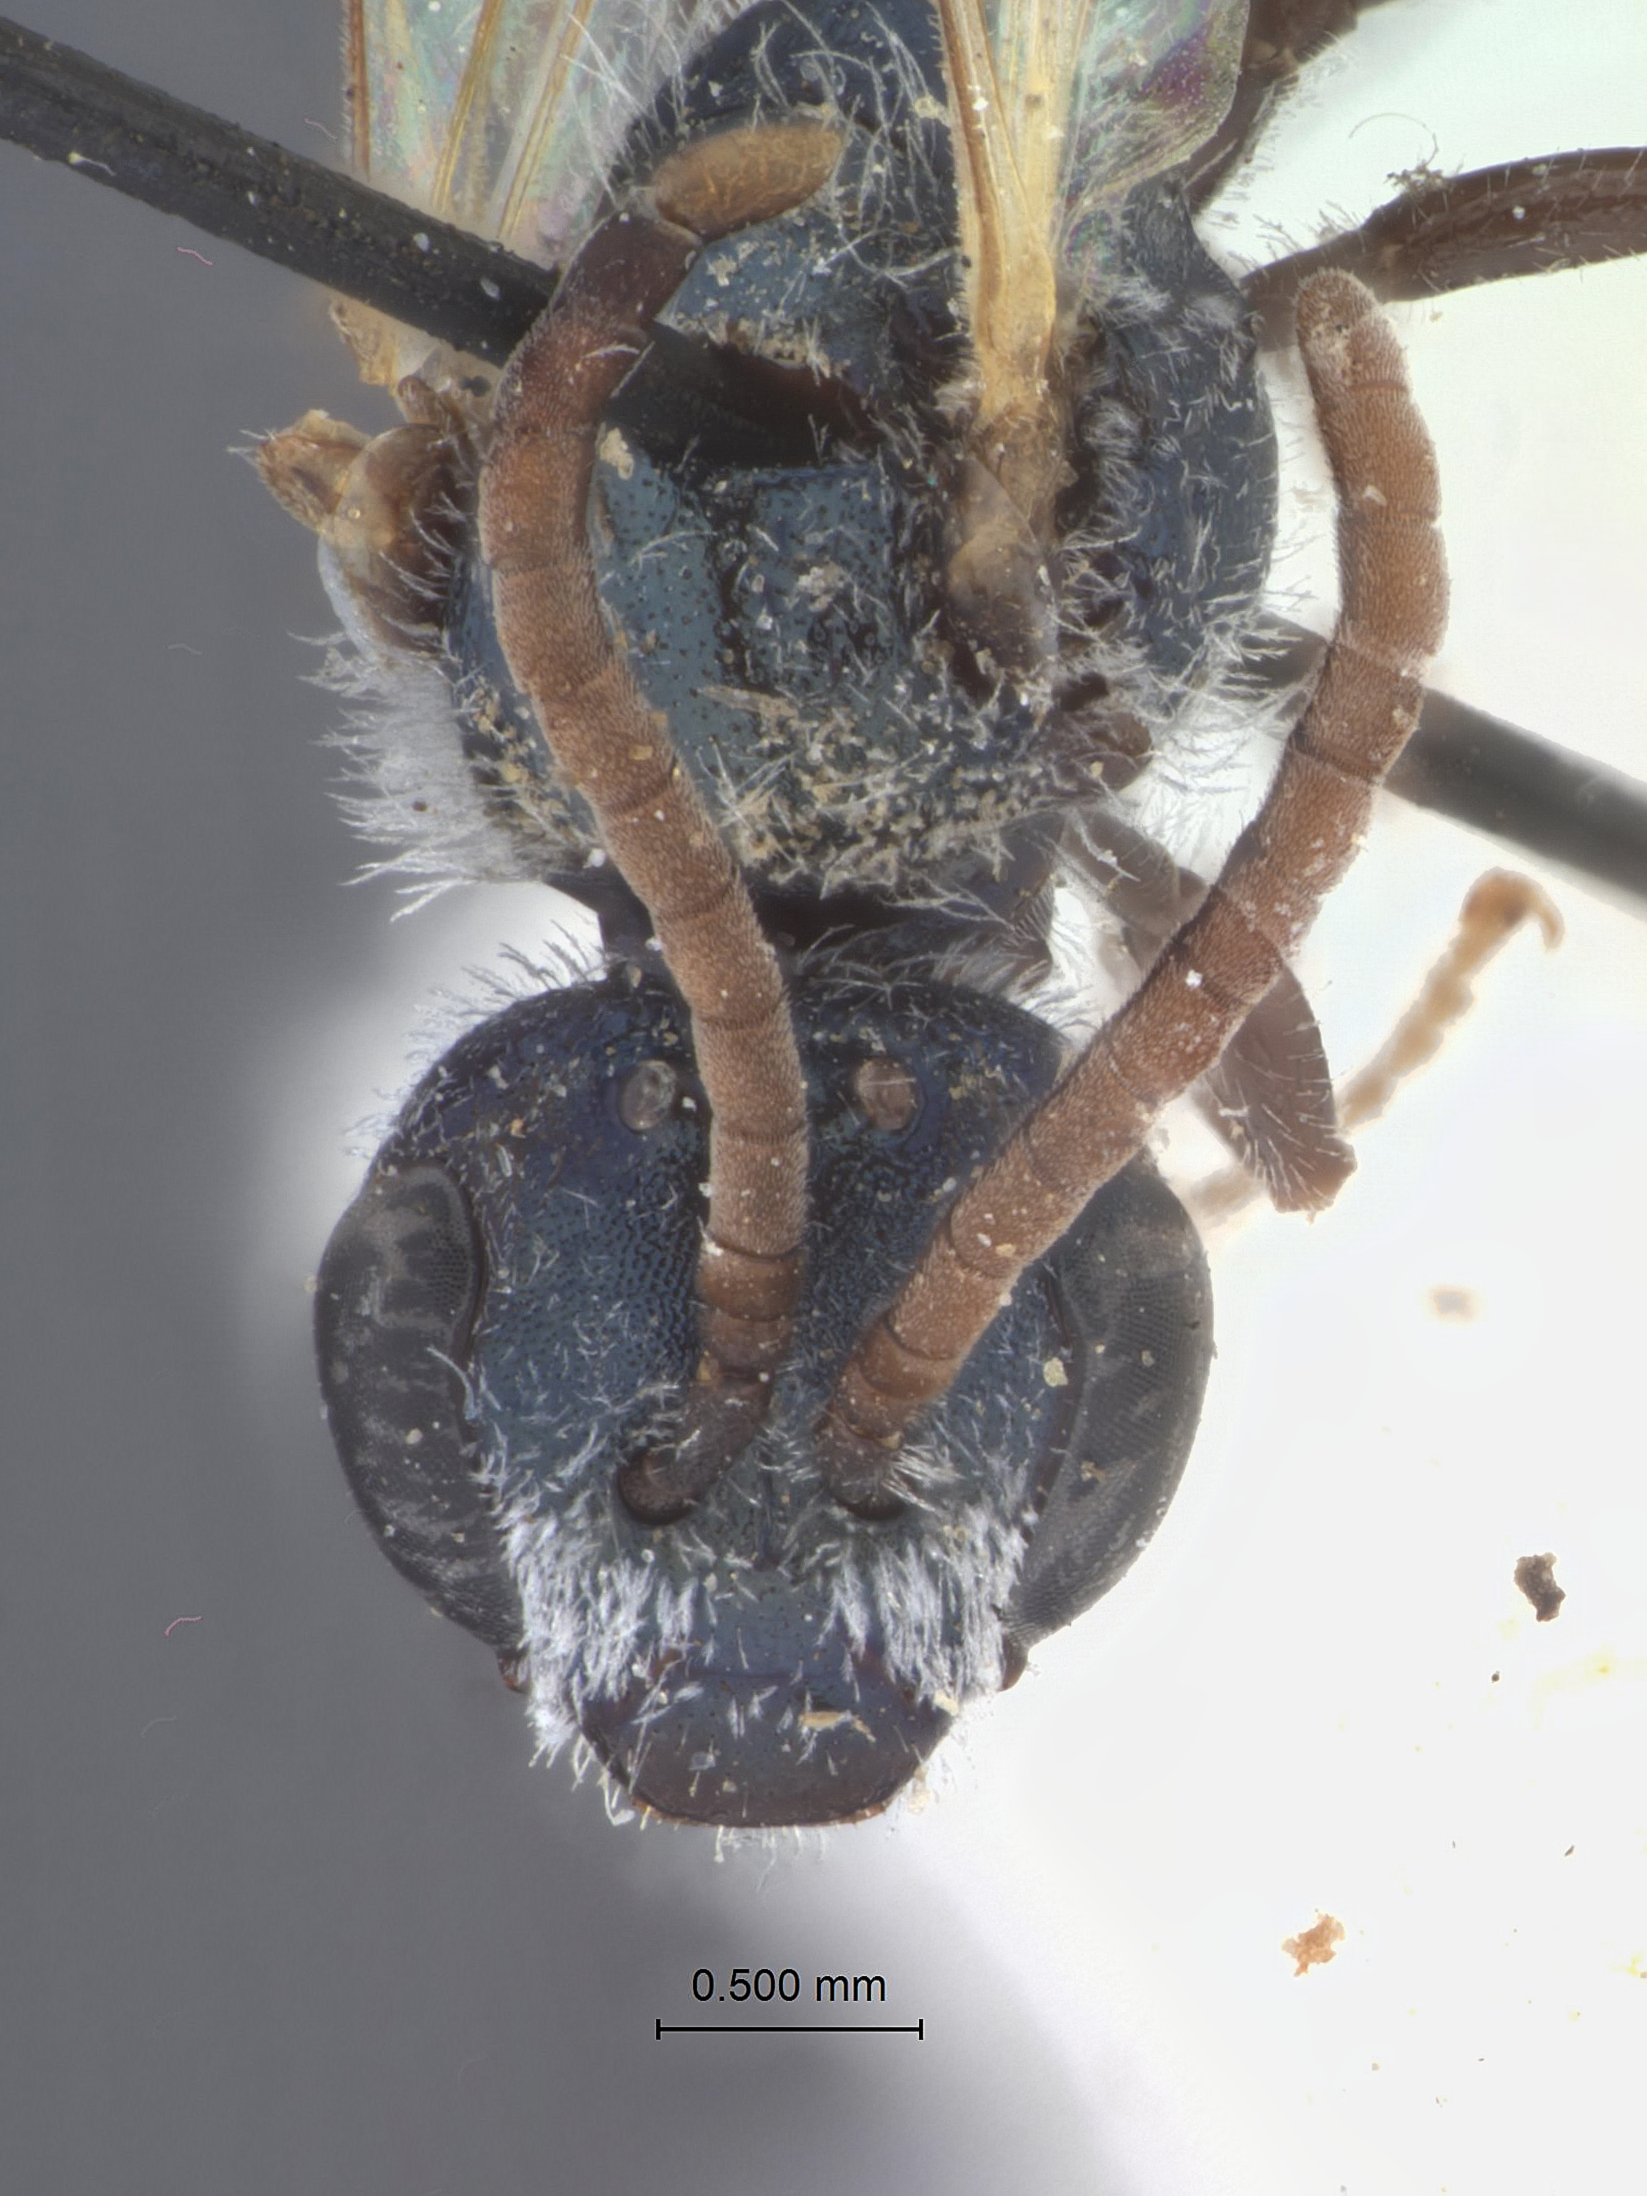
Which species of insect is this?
Halictus pensitus
